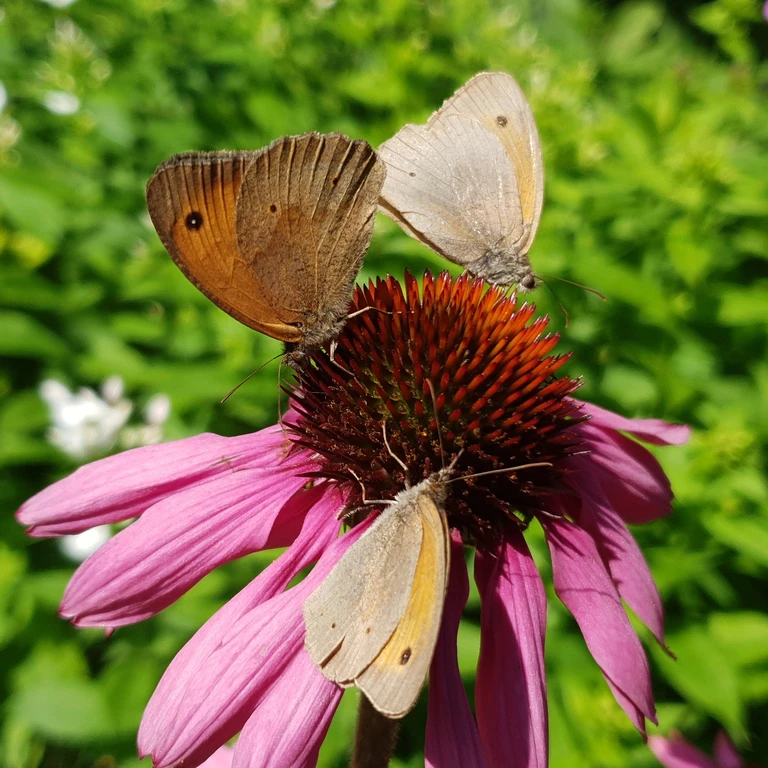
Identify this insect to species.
Maniola jurtina
